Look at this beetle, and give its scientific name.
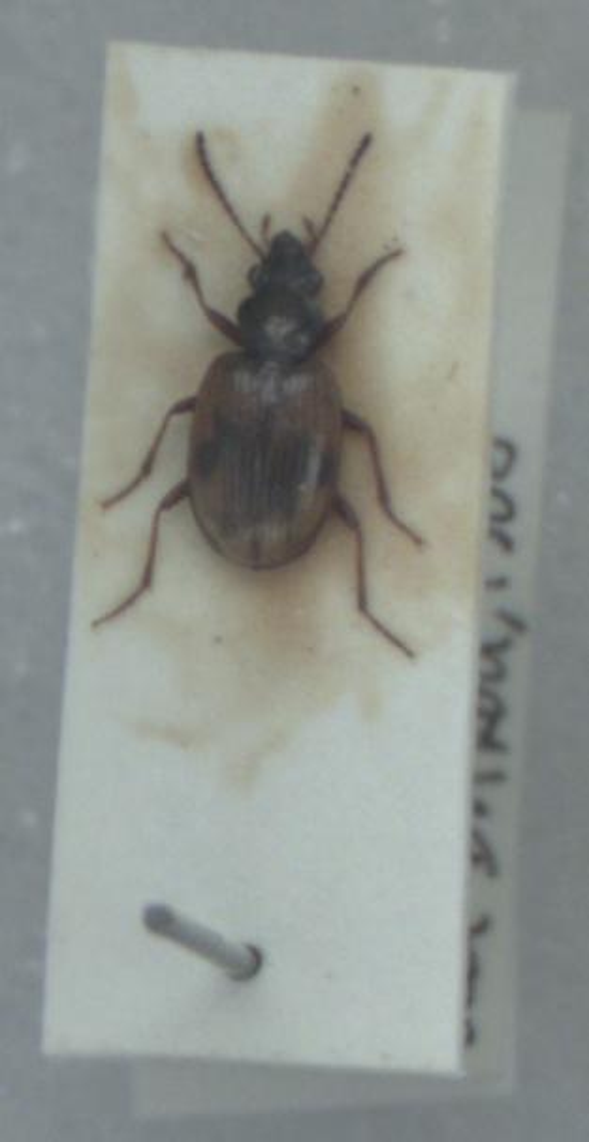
Bembidion pallidipenne
